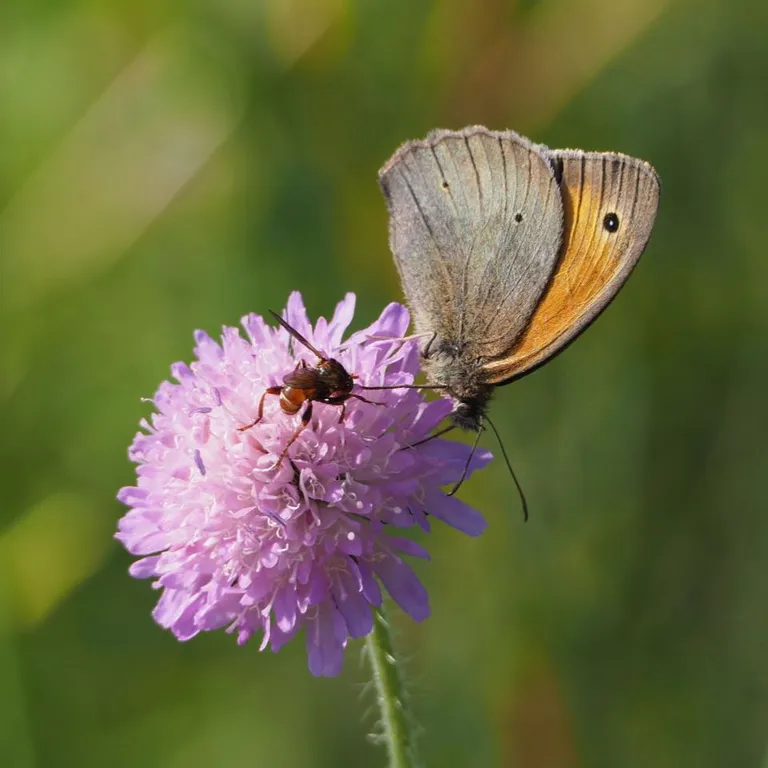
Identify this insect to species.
Maniola jurtina
